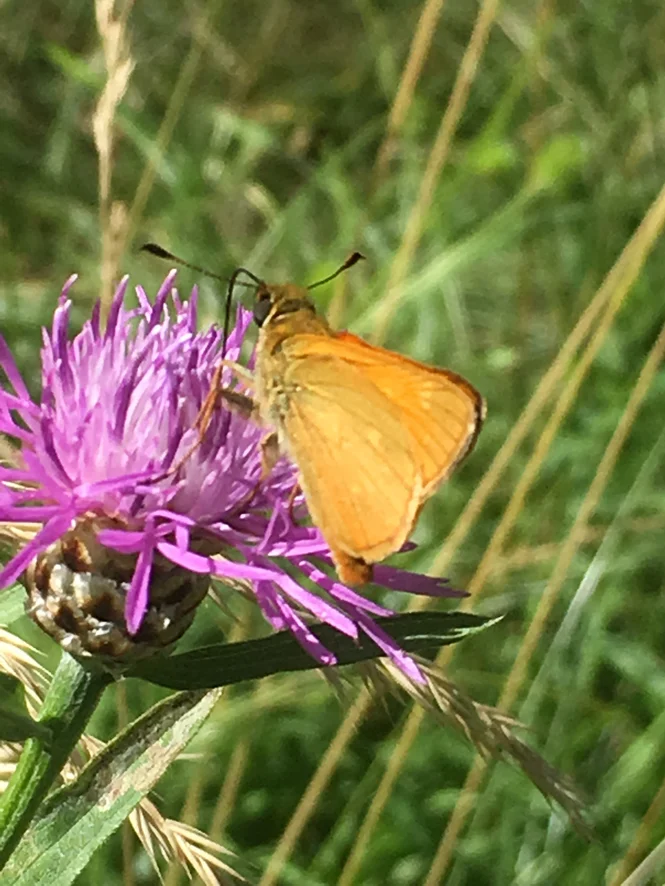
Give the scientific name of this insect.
Ochlodes sylvanus (also Ochlodes venata)
